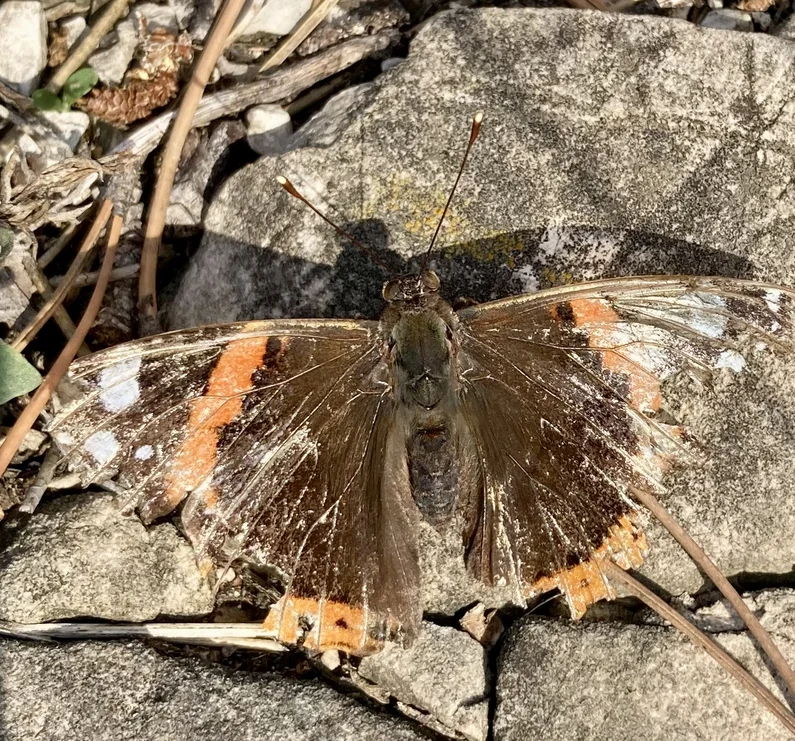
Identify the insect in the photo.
Vanessa atalanta
